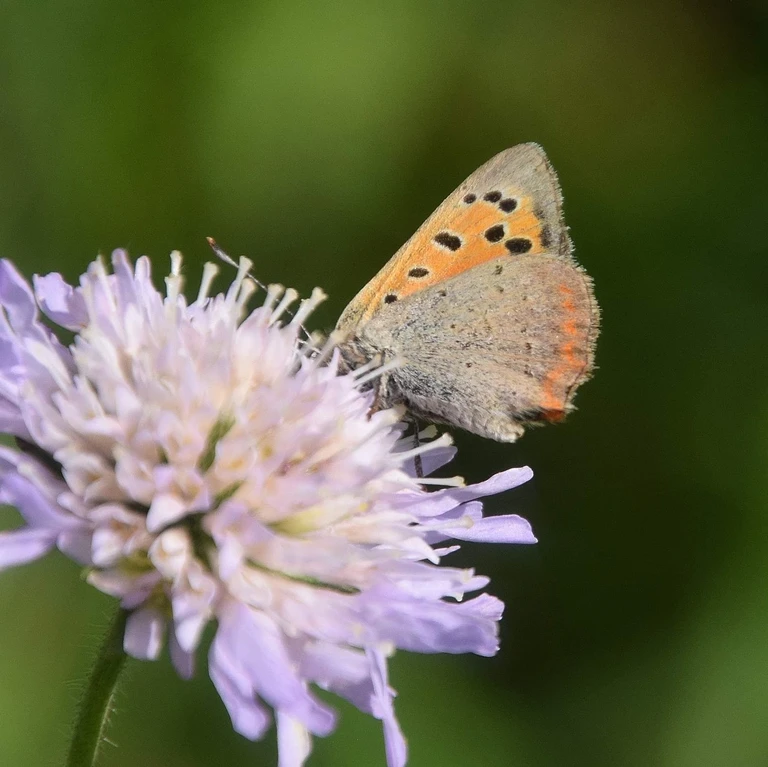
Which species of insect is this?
Lycaena phlaeas
